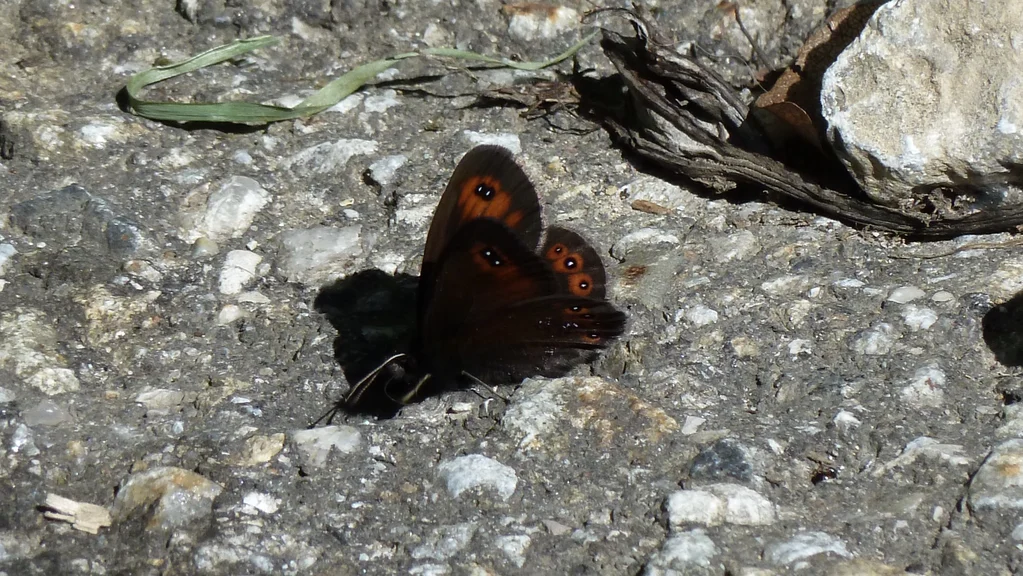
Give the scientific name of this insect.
Erebia medusa
